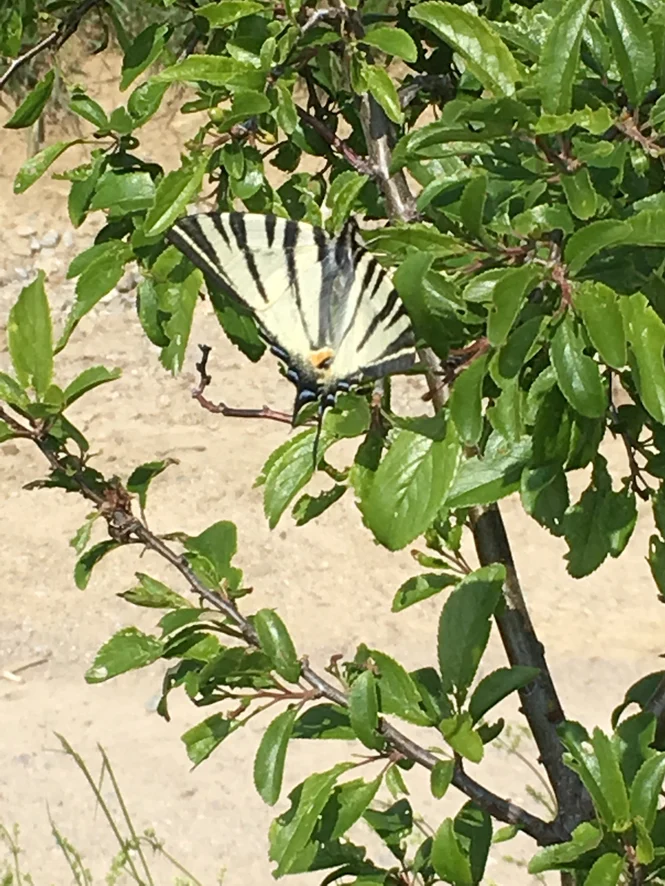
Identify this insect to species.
Iphiclides podalirius
